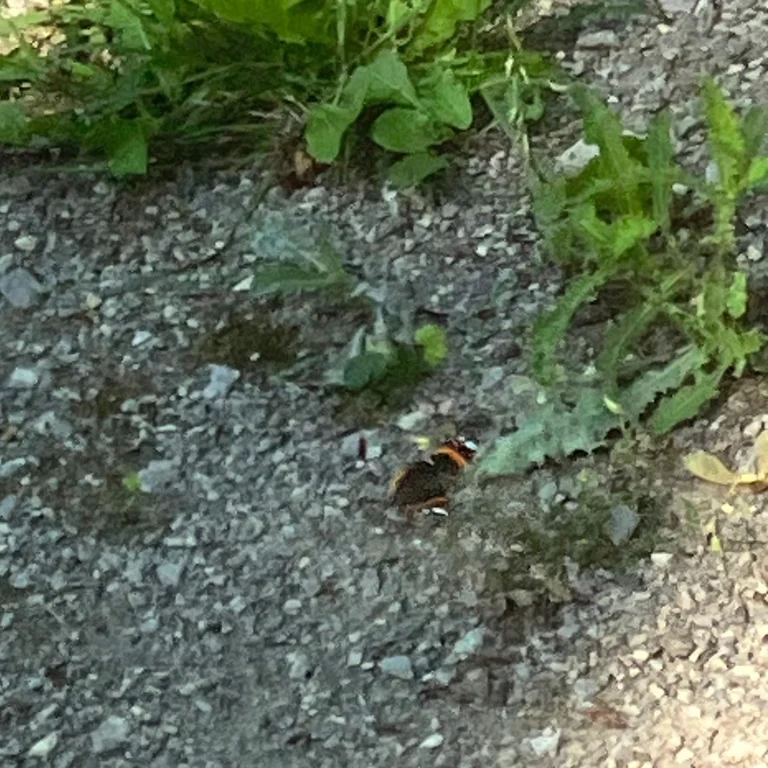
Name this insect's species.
Vanessa atalanta
